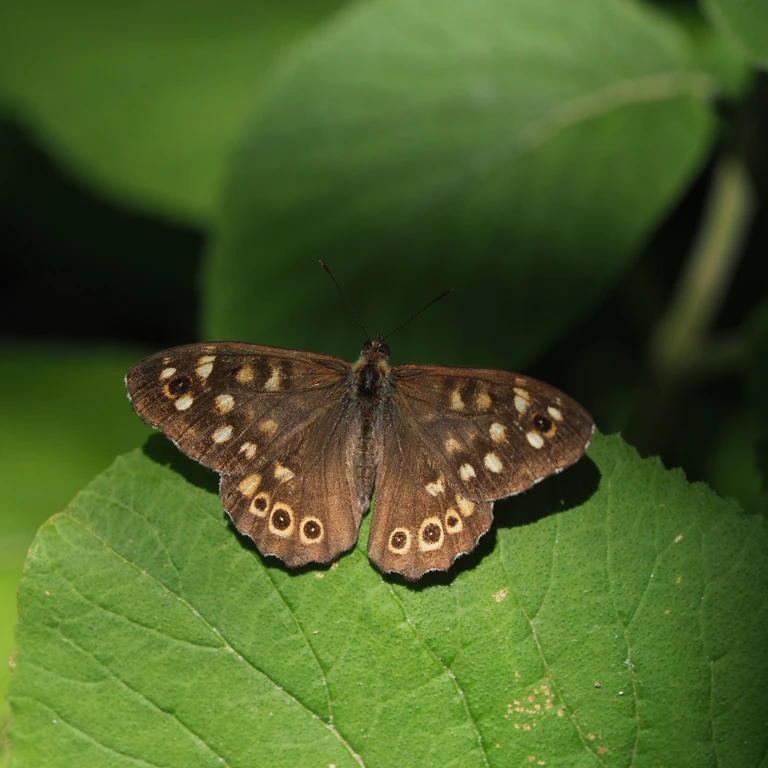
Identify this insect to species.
Pararge aegeria
